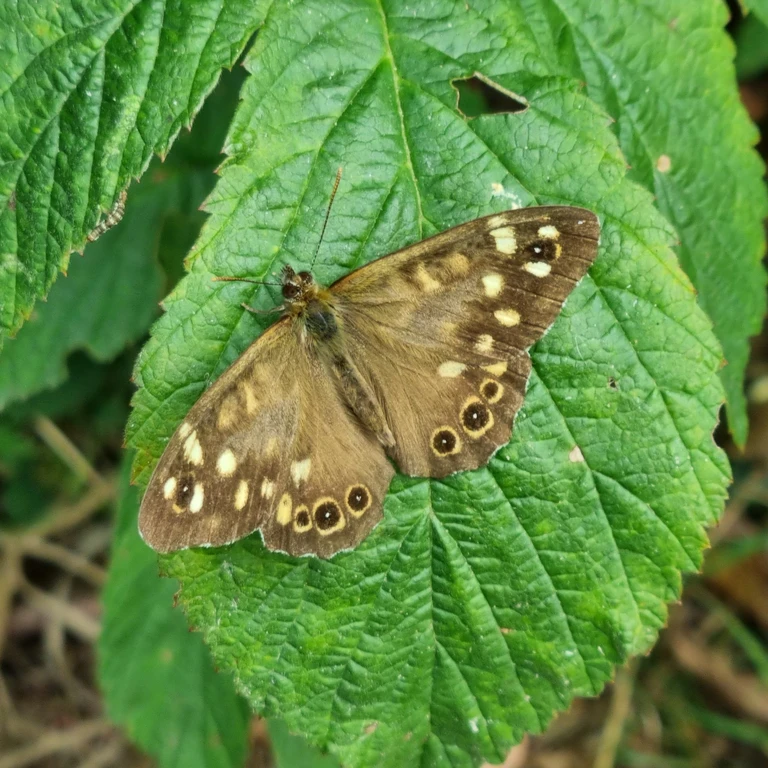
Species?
Pararge aegeria
